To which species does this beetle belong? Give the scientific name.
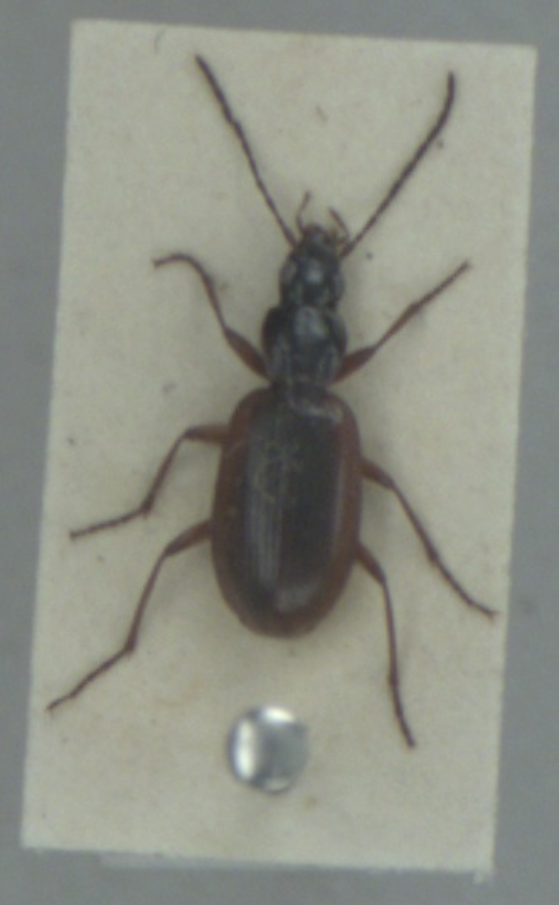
Agonum thoreyi
